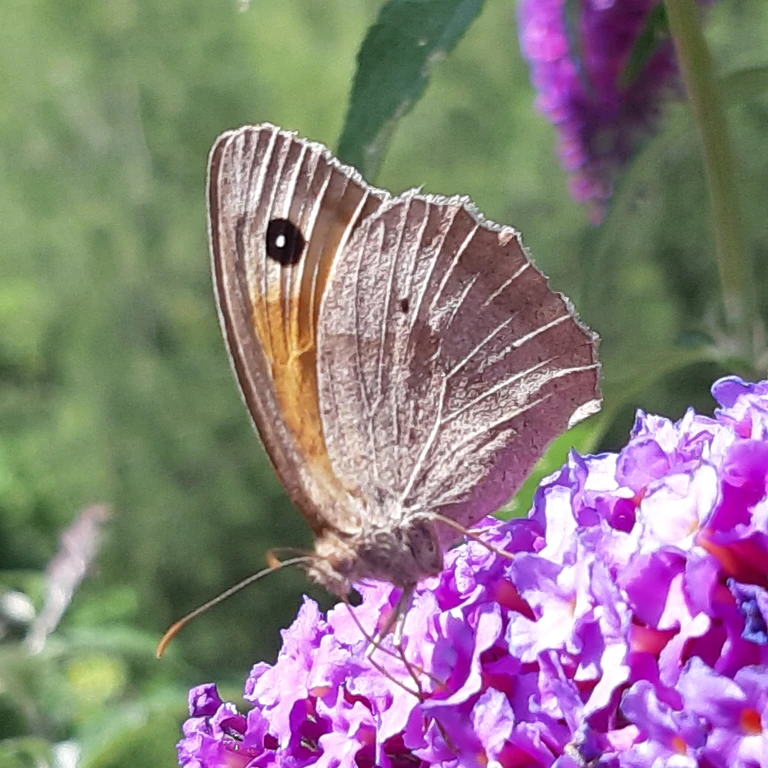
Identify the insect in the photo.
Maniola jurtina
